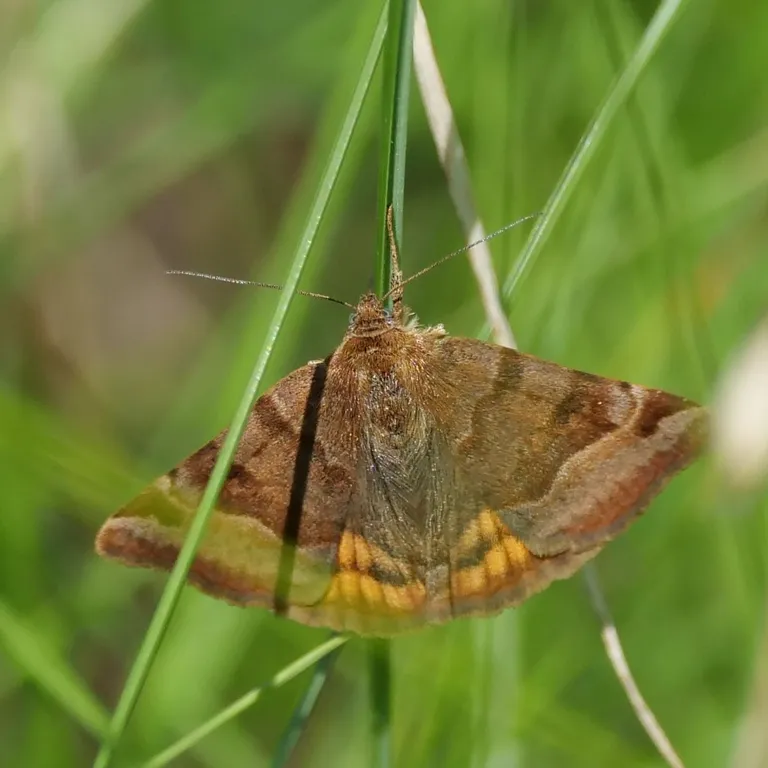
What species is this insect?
Euclidia glyphica
